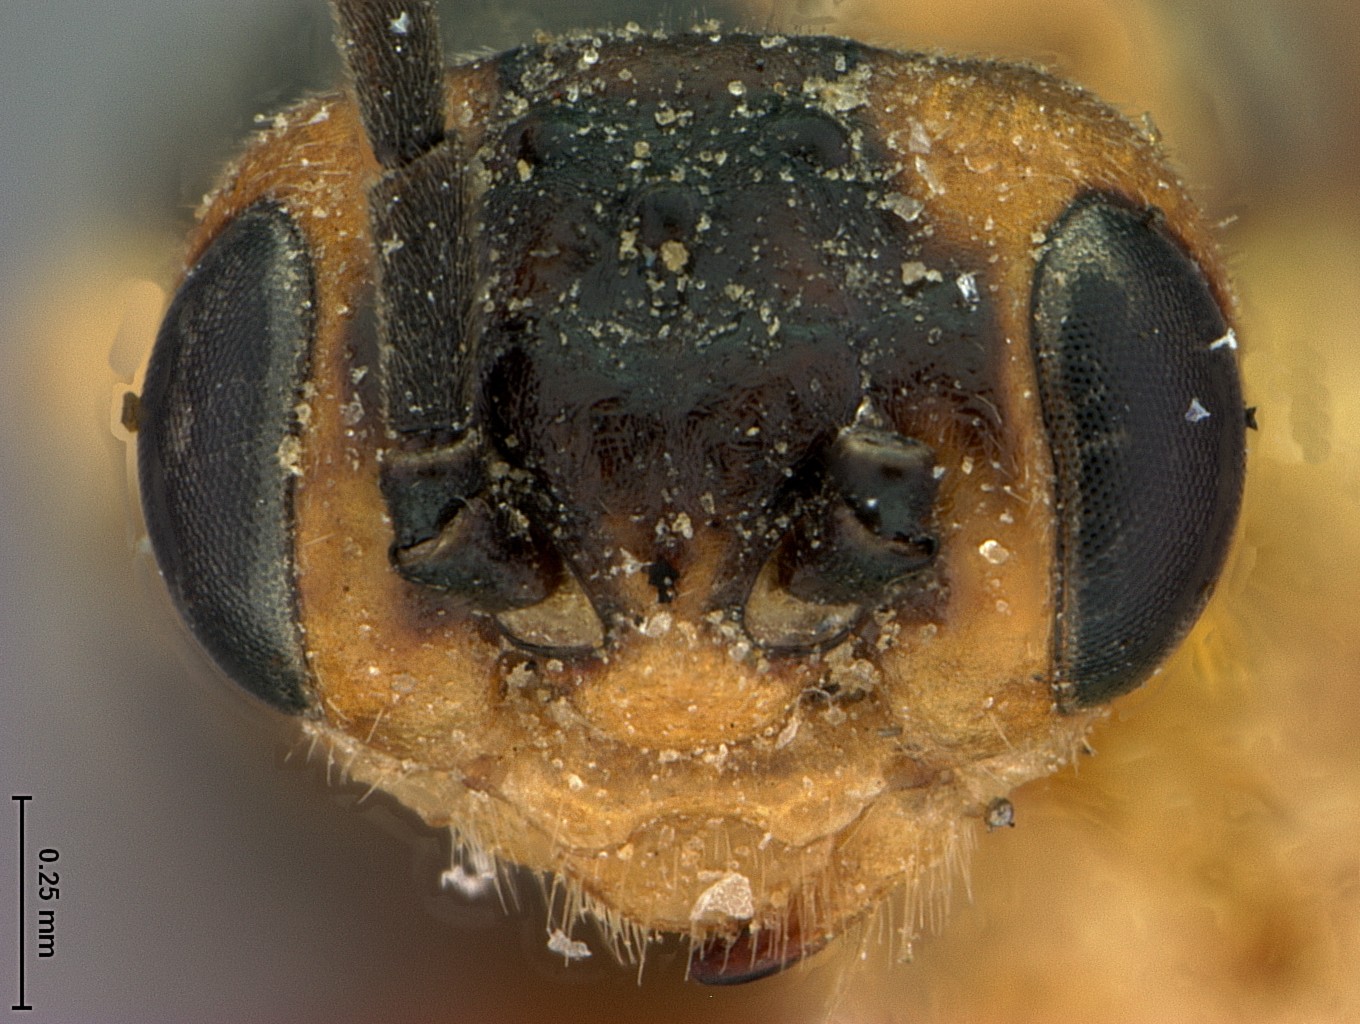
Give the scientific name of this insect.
Pontania petiolaridis
